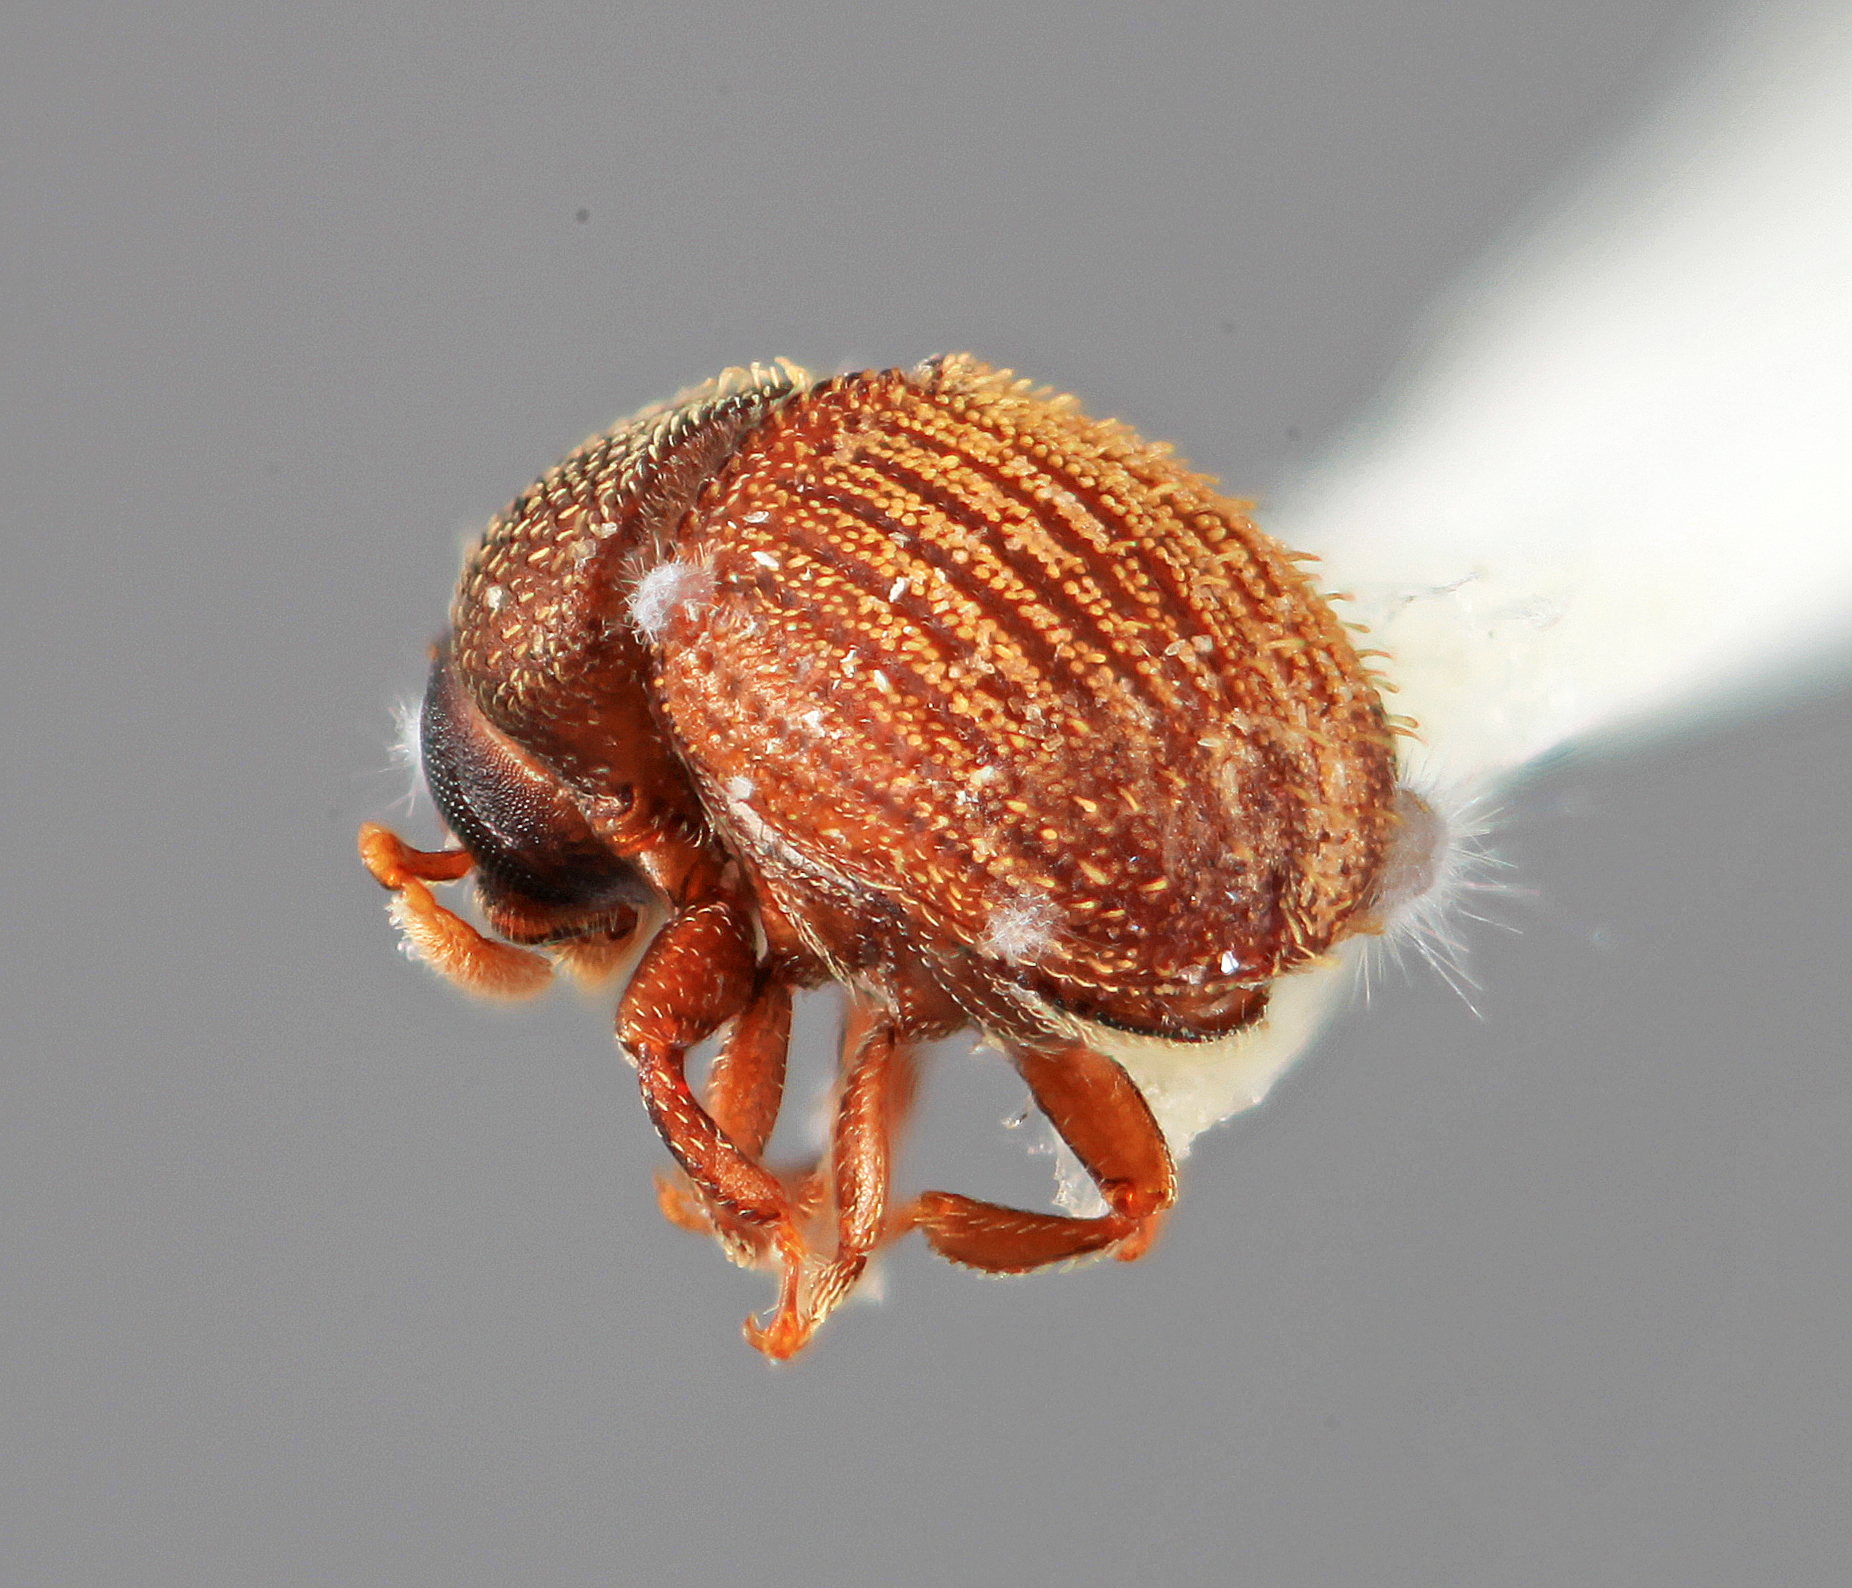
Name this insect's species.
Chramesus peniculus
